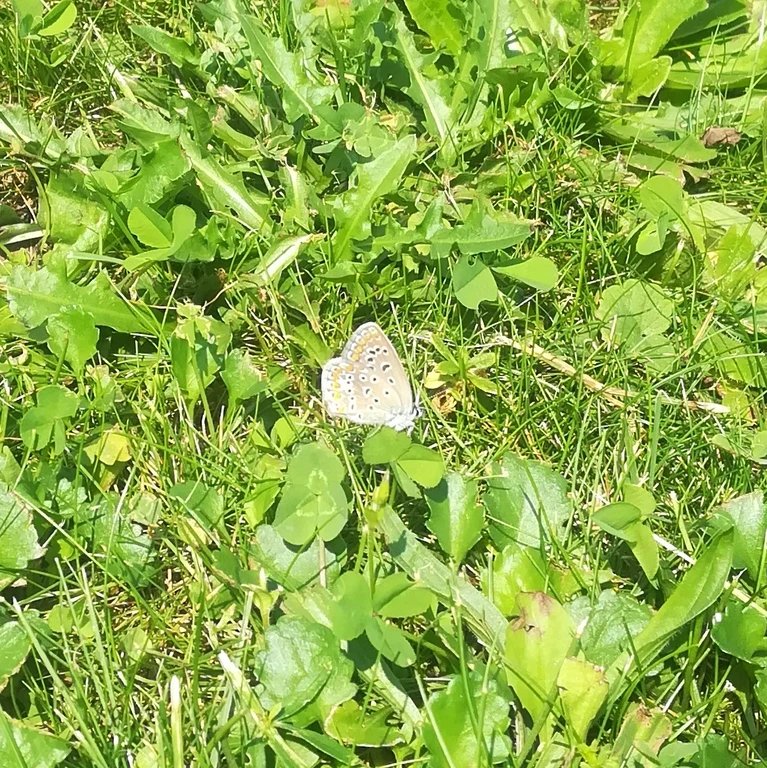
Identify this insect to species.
Polyommatus icarus
